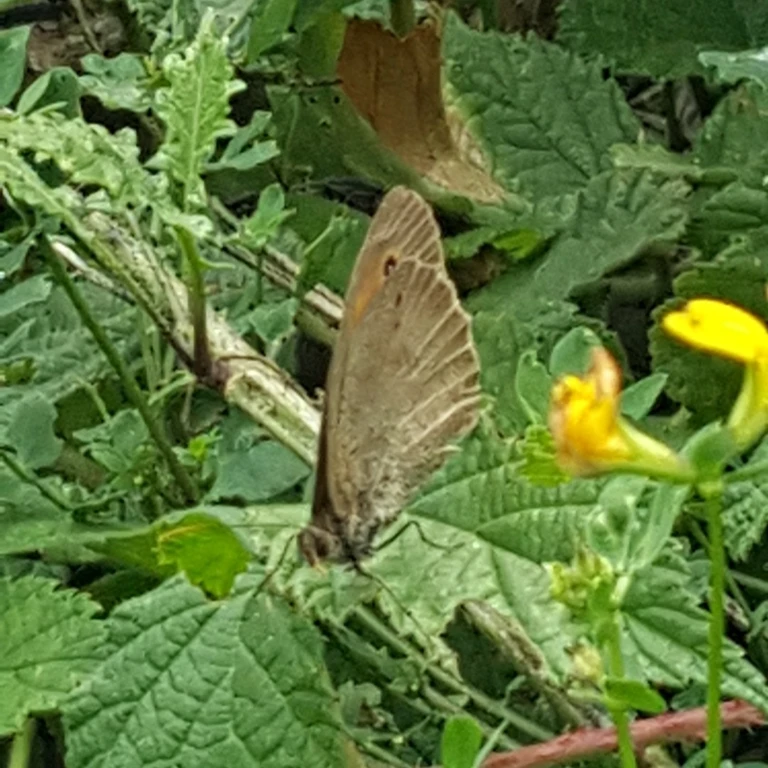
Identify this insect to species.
Maniola jurtina
